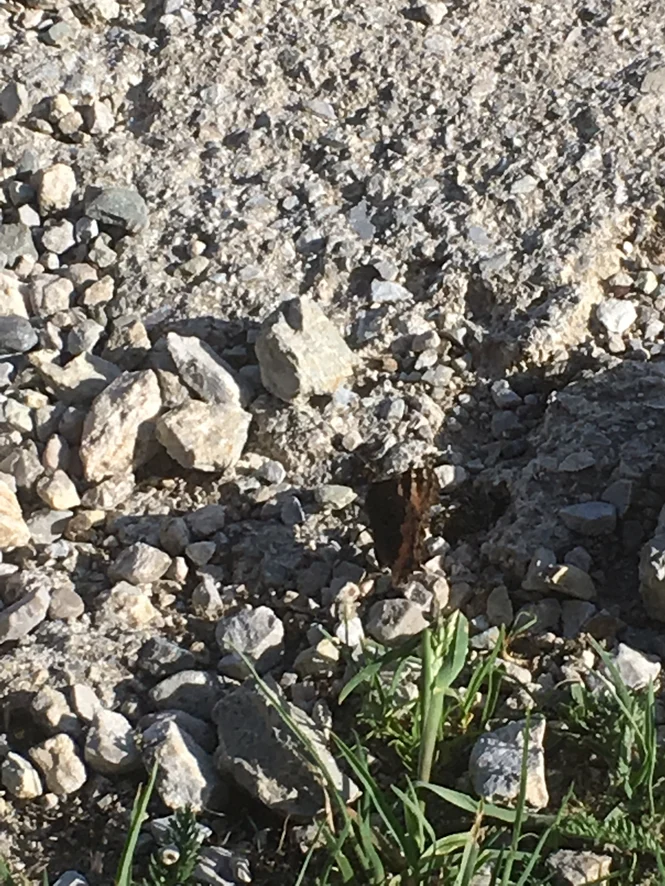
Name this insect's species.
Aglais urticae
